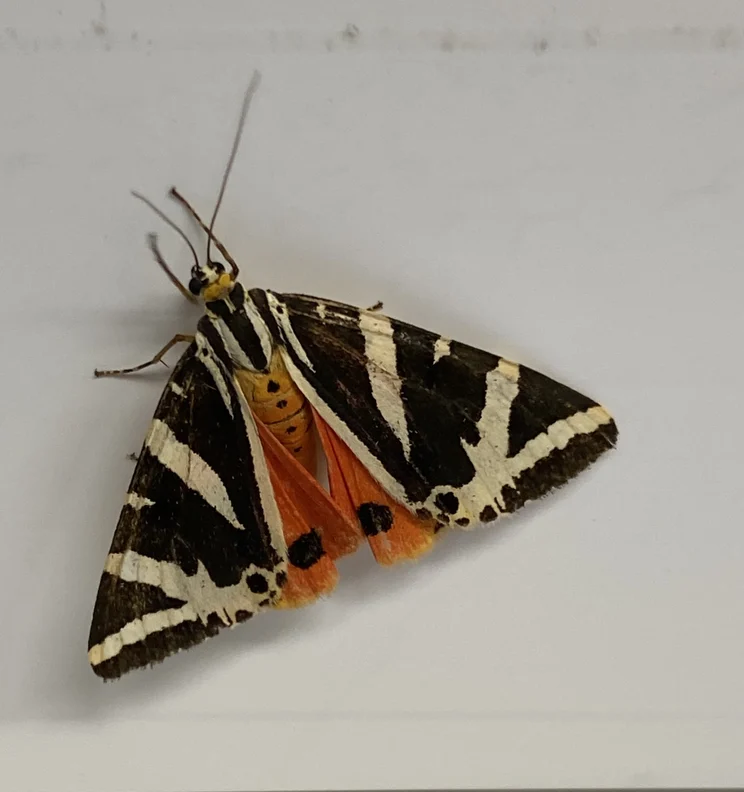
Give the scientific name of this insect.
Euplagia quadripunctaria
